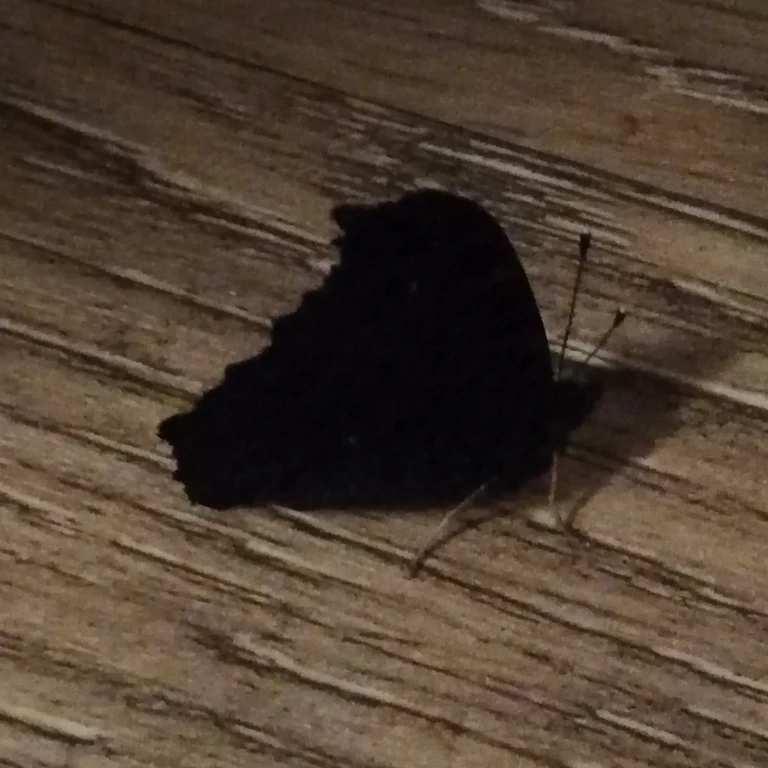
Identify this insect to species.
Aglais io
